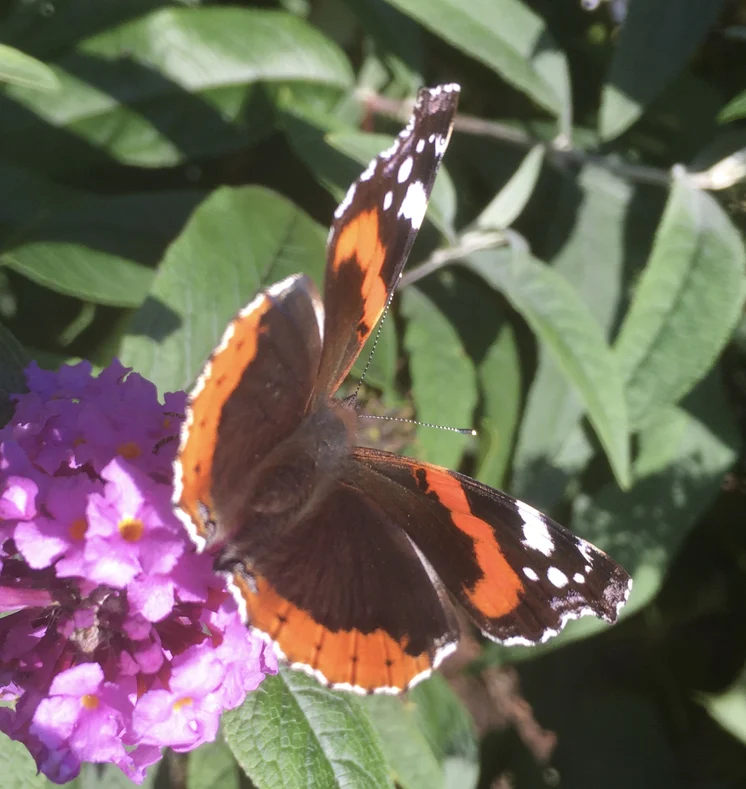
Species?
Vanessa atalanta
